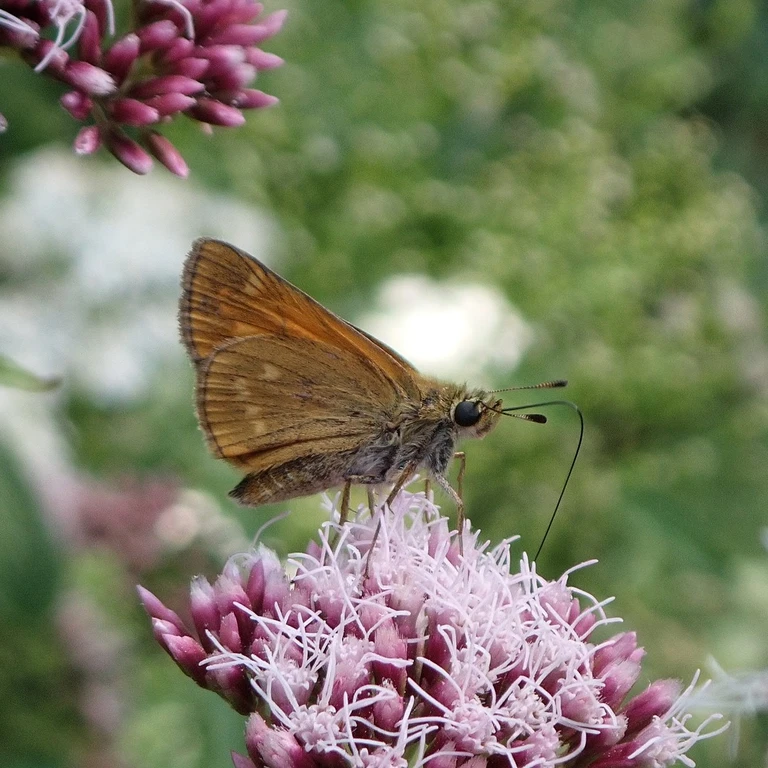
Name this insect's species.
Ochlodes sylvanus (also Ochlodes venata)
